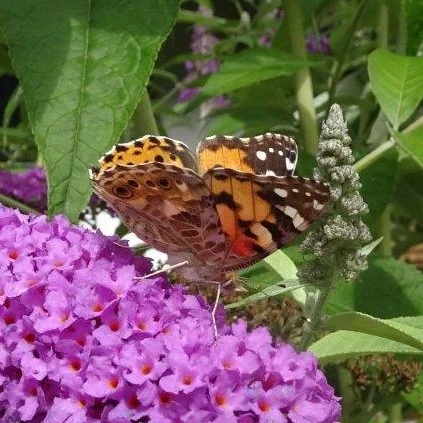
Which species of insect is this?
Vanessa cardui
